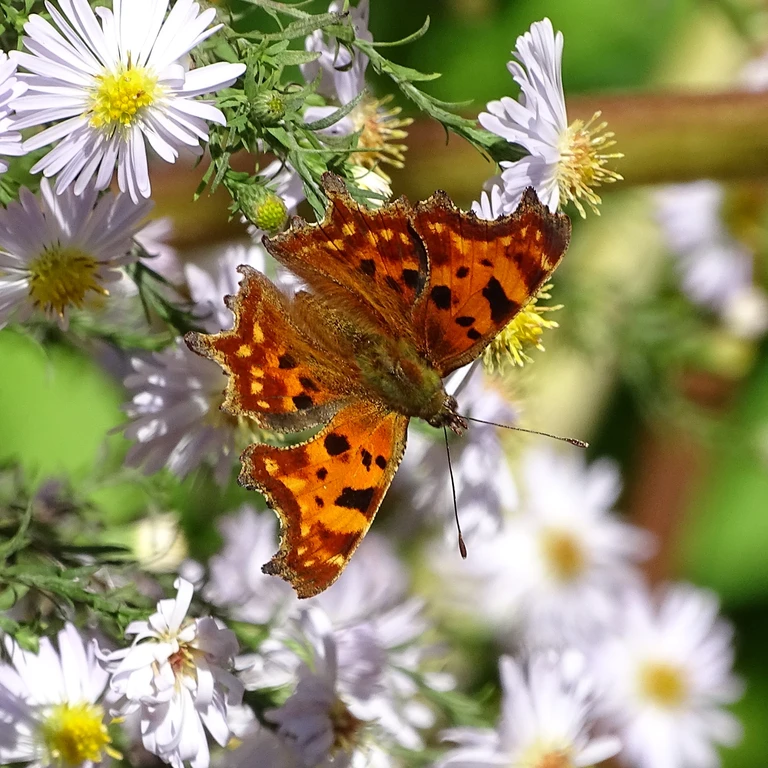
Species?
Polygonia c-album
